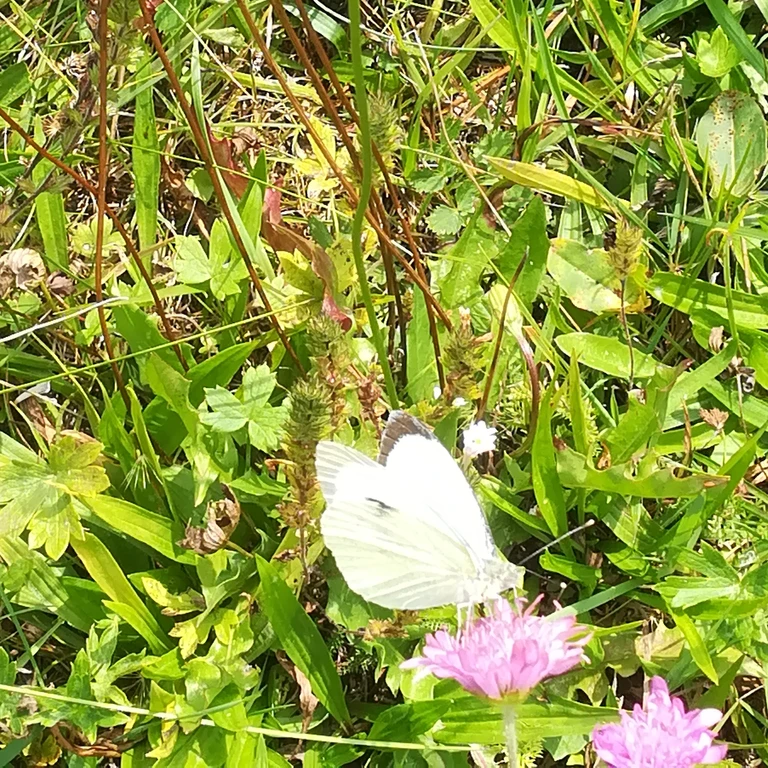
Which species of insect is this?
Pieris brassicae
